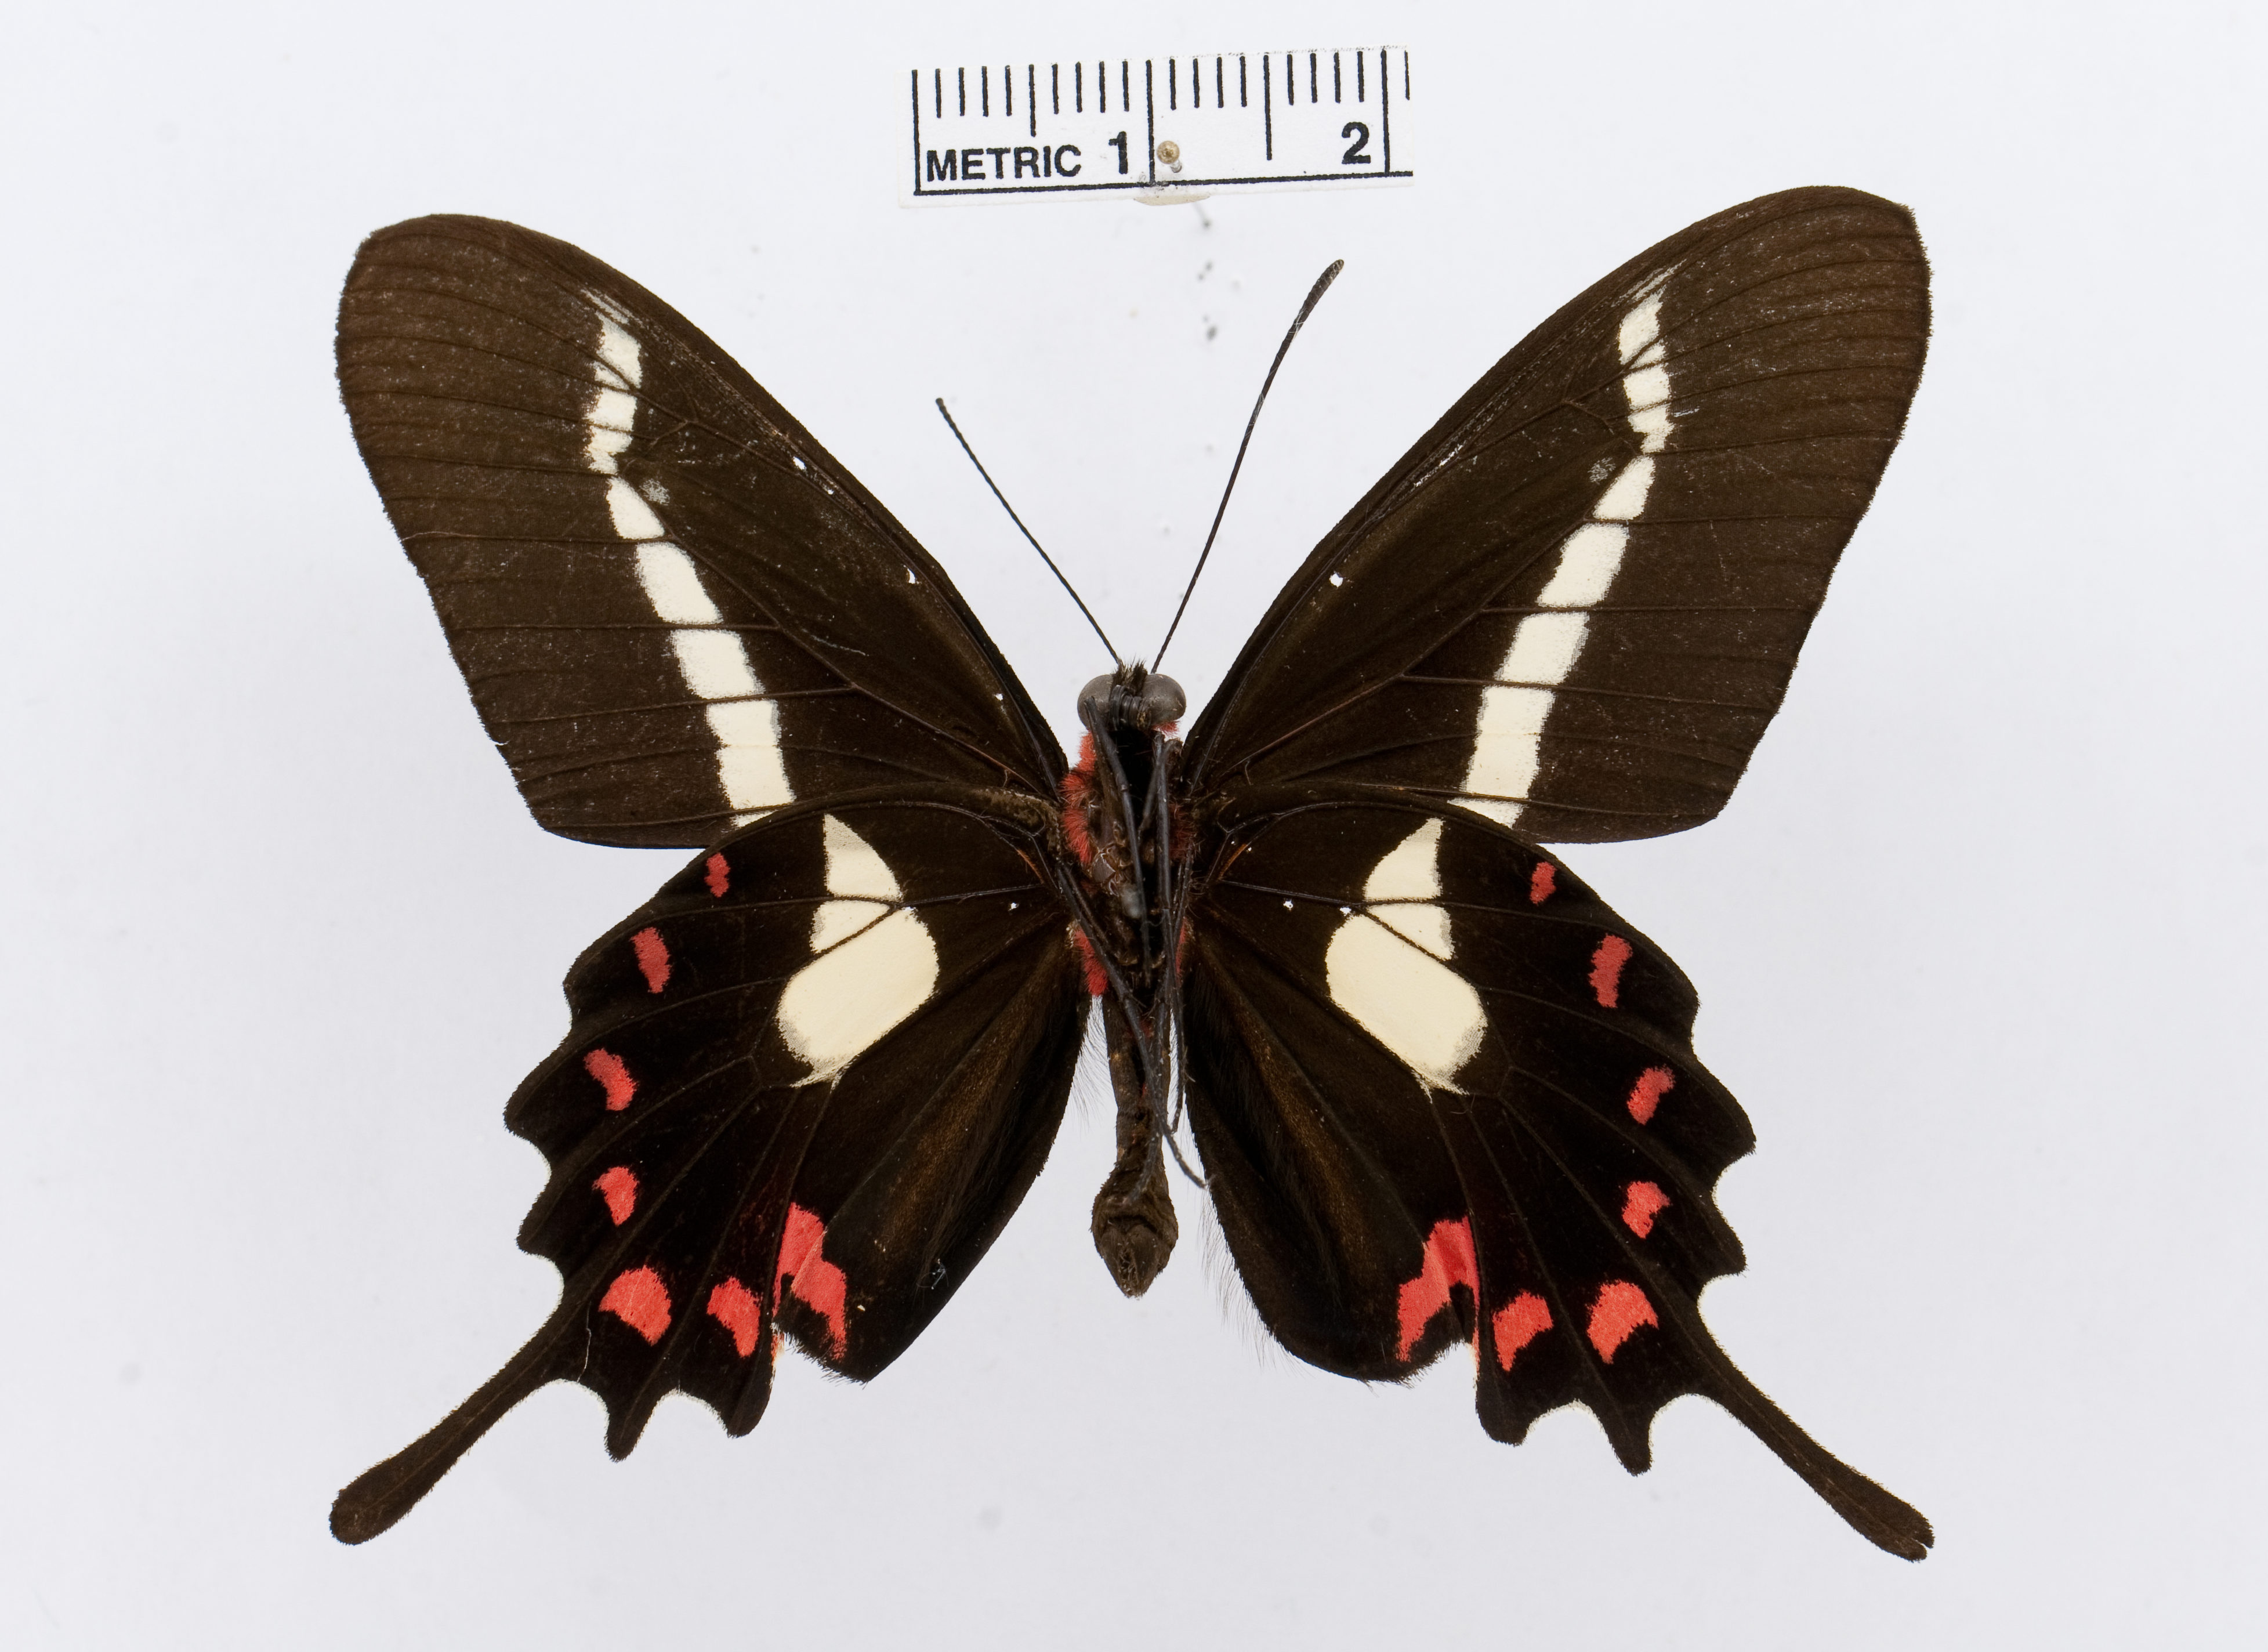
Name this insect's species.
Parides agavus
